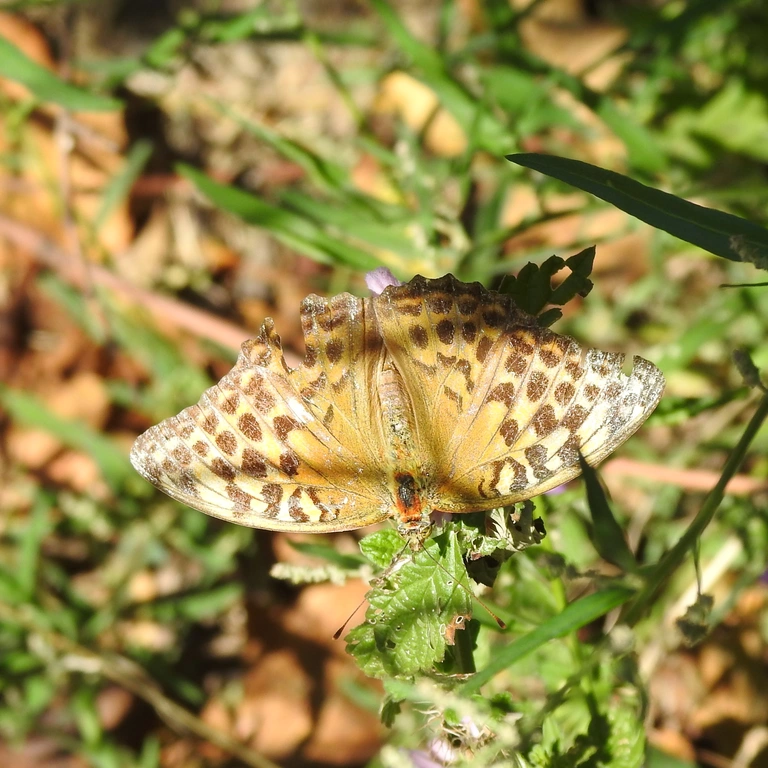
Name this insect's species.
Argynnis paphia
